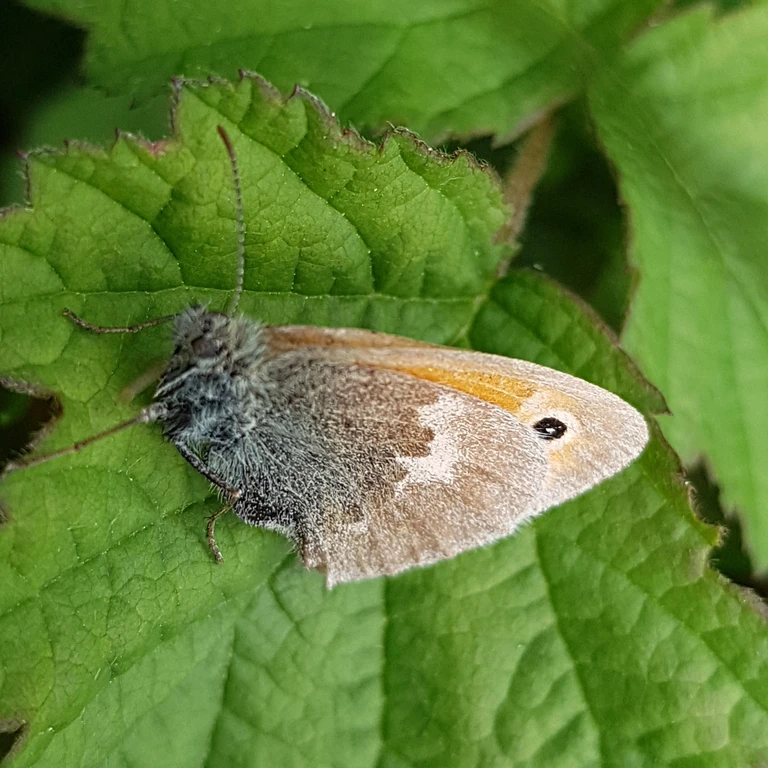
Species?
Coenonympha pamphilus
